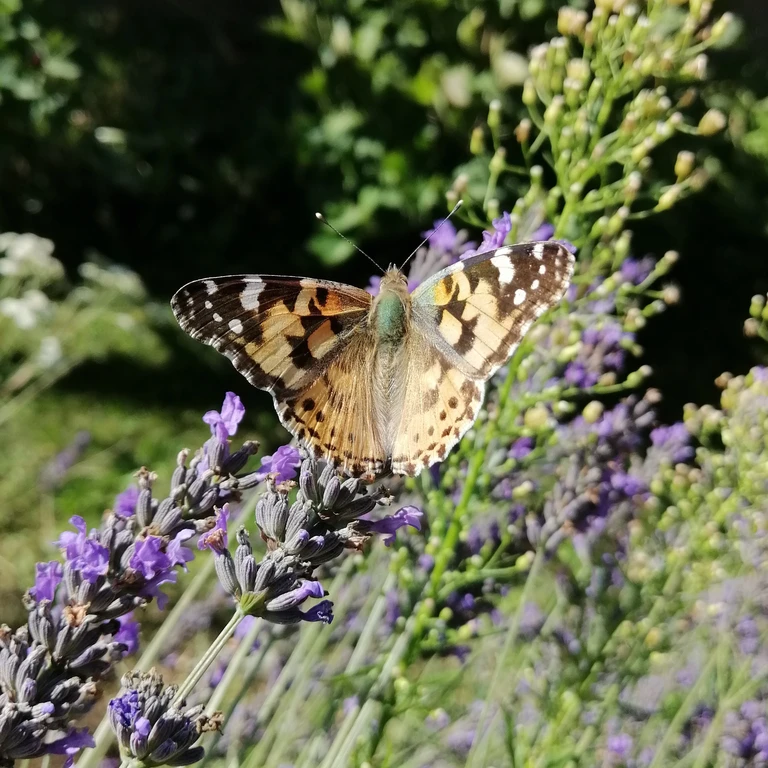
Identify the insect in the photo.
Vanessa cardui
